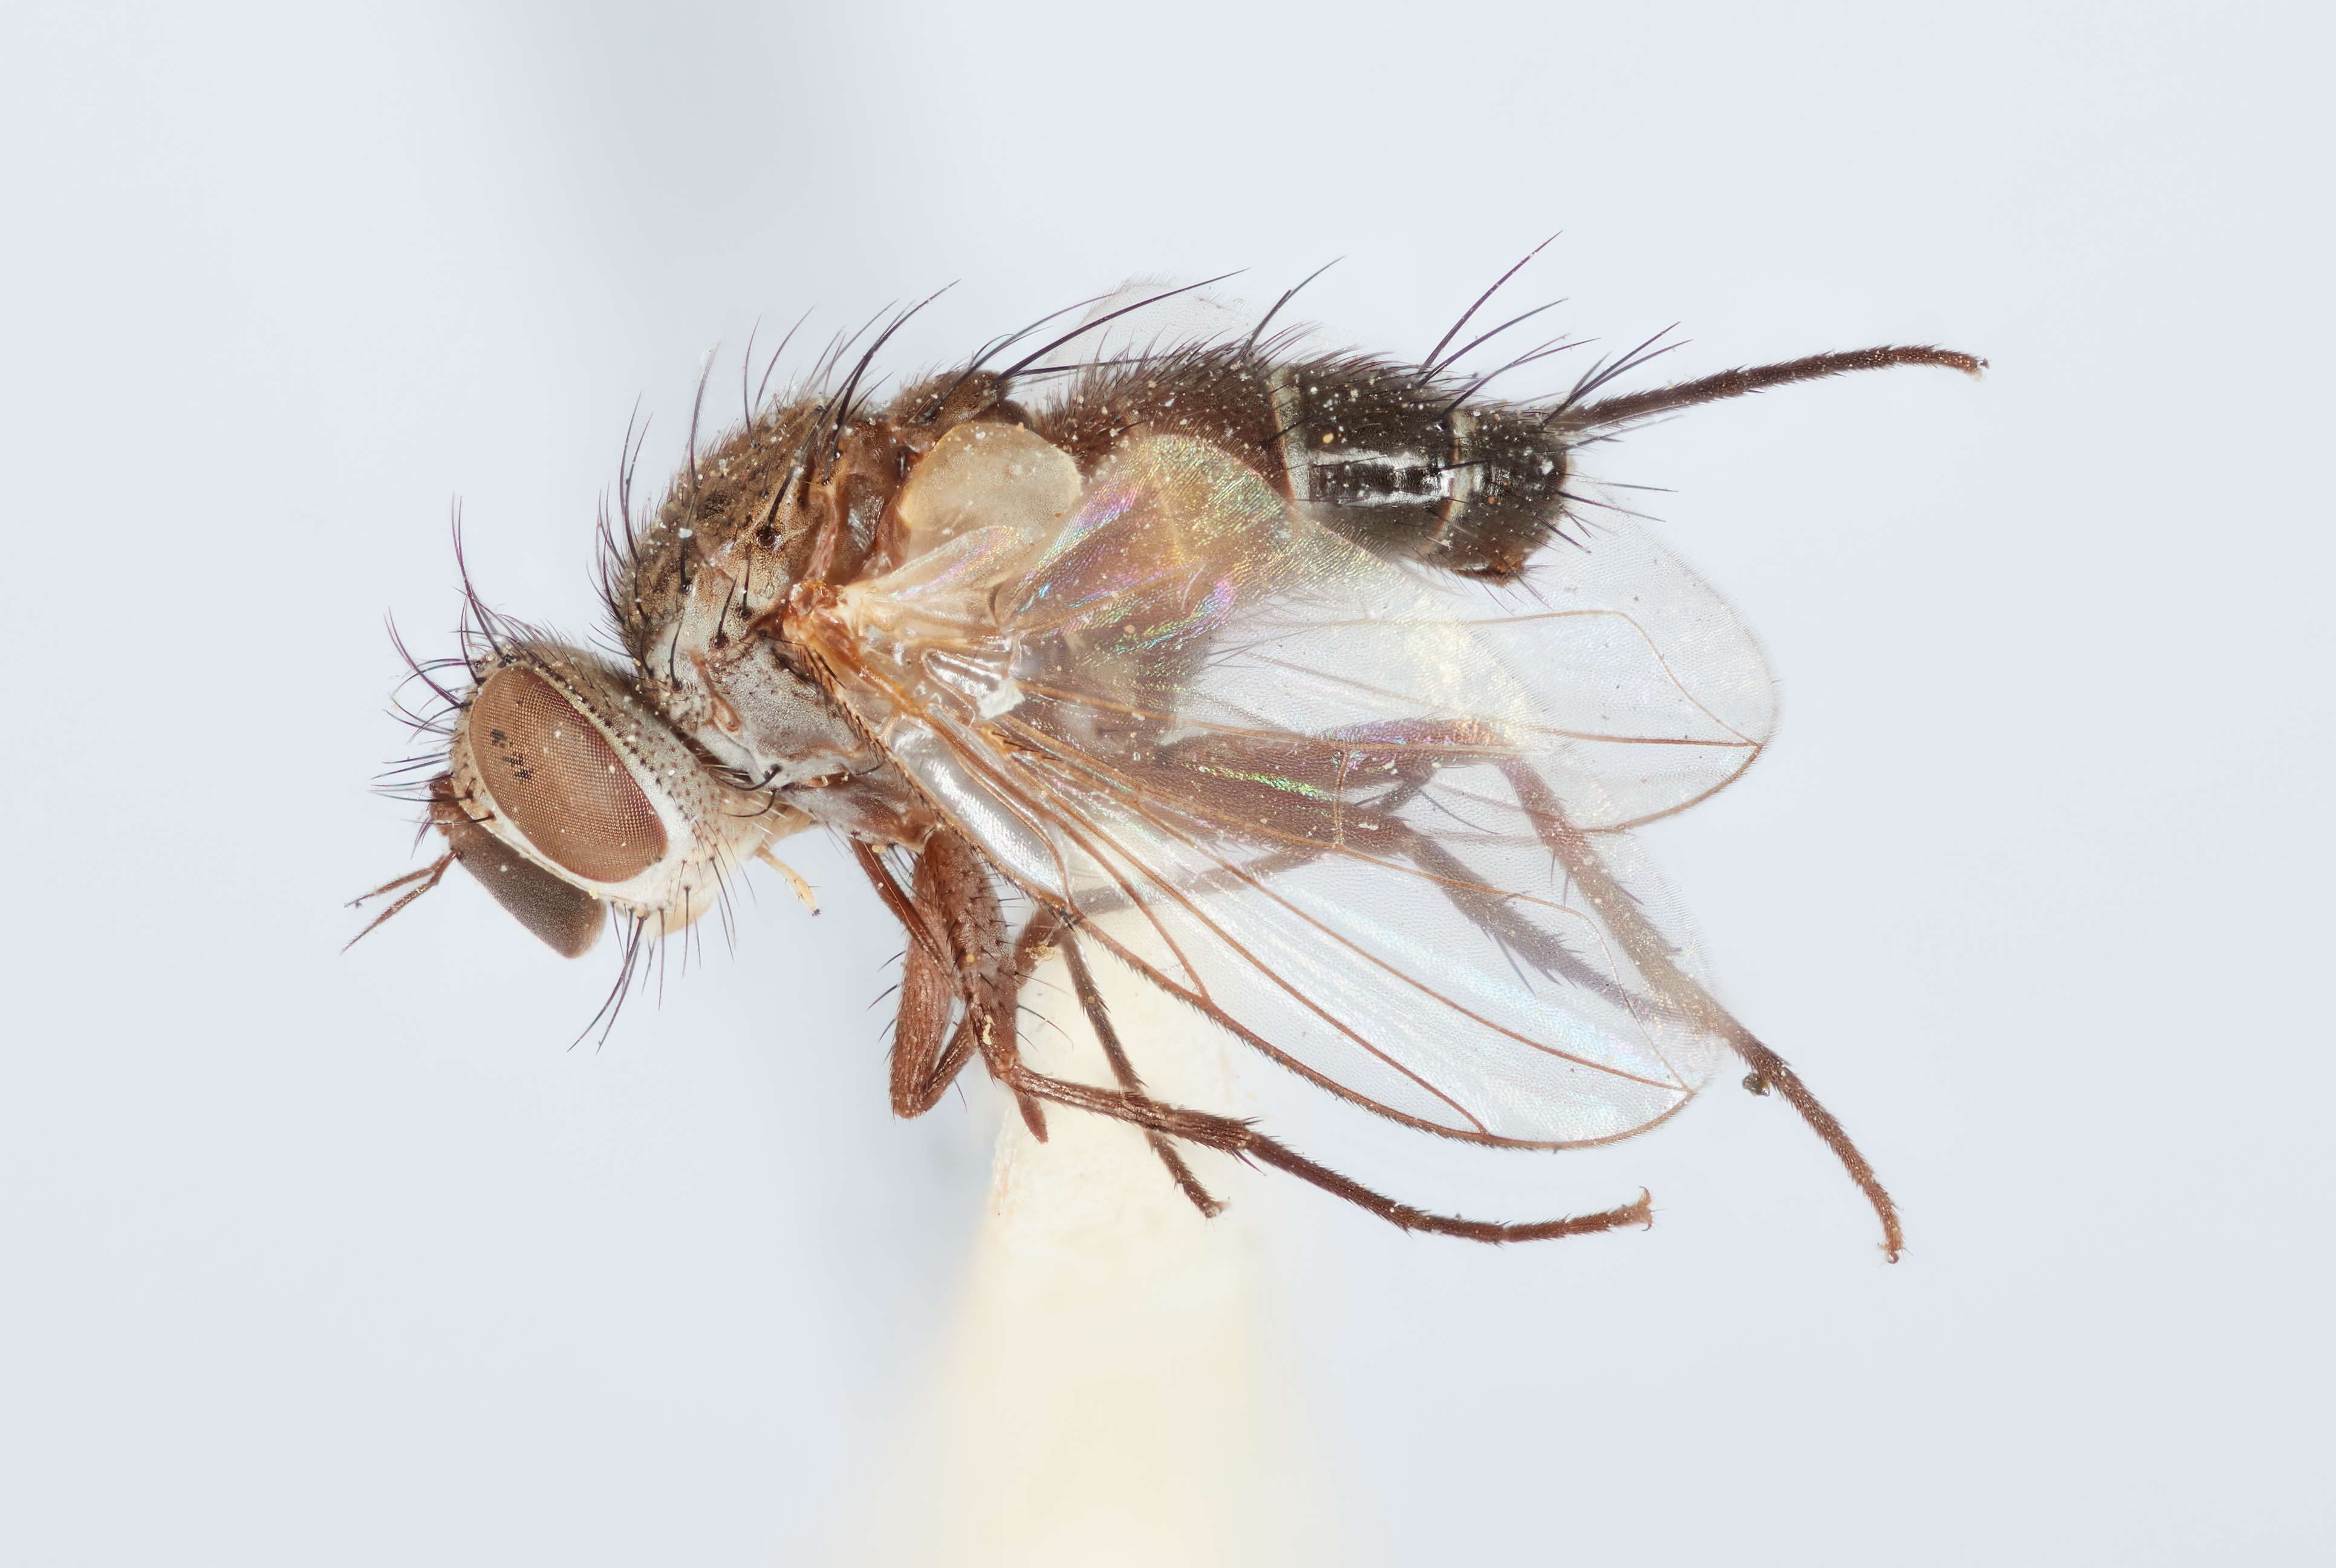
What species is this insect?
Siphophyto setiger
